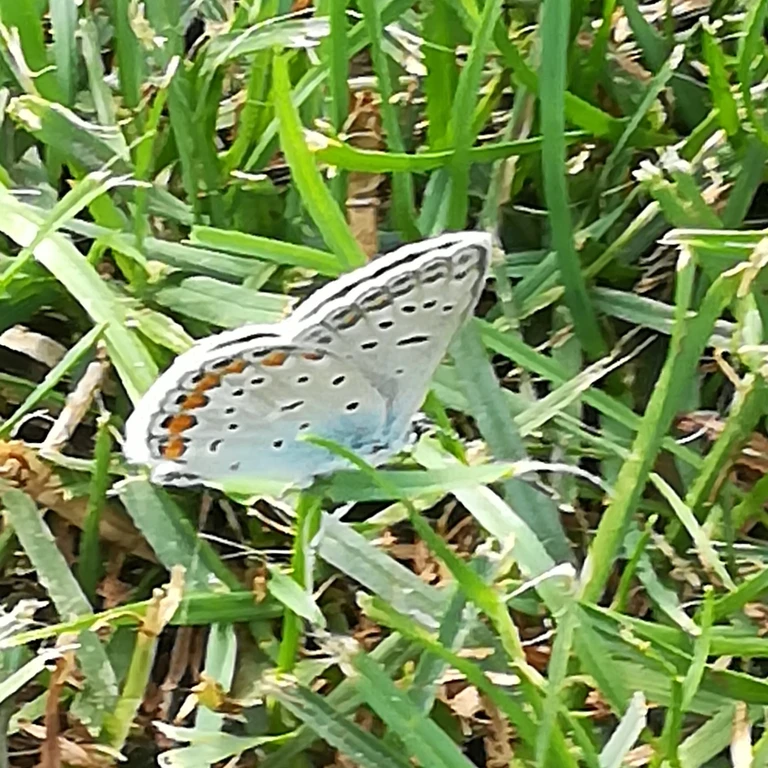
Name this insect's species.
Polyommatus icarus
